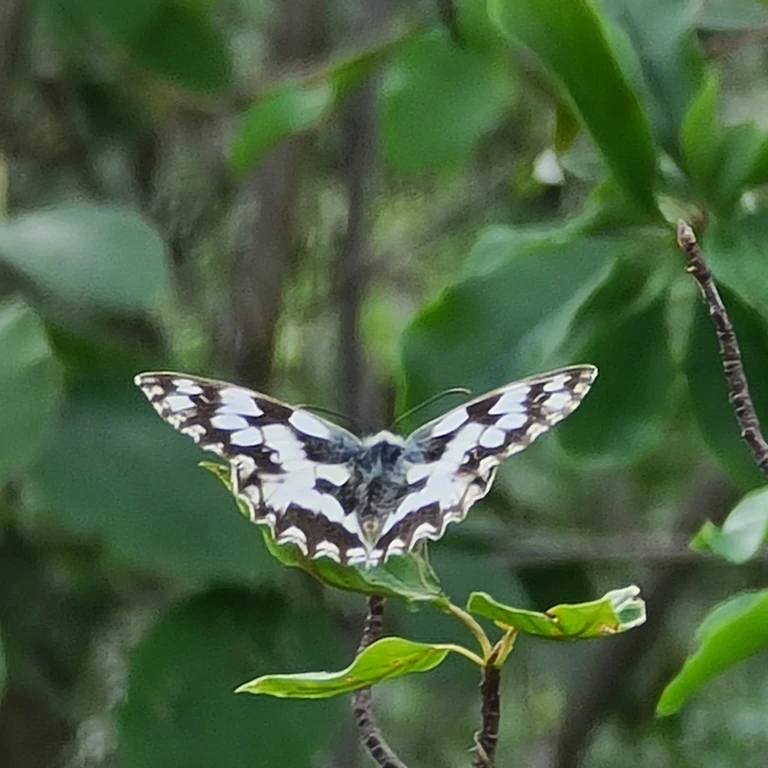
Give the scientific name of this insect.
Melanargia galathea
